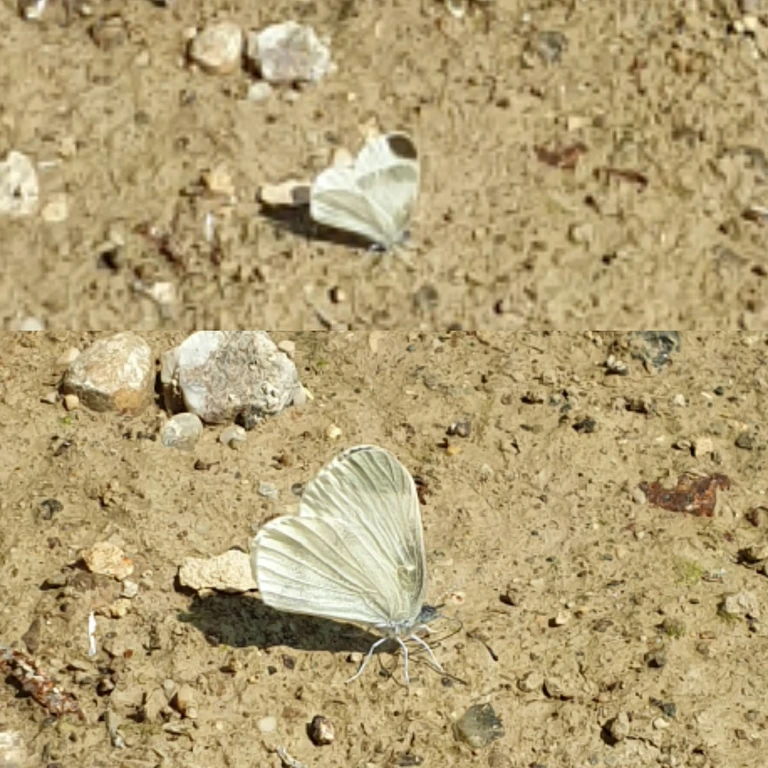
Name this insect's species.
Leptidea sinapis/juvernica
